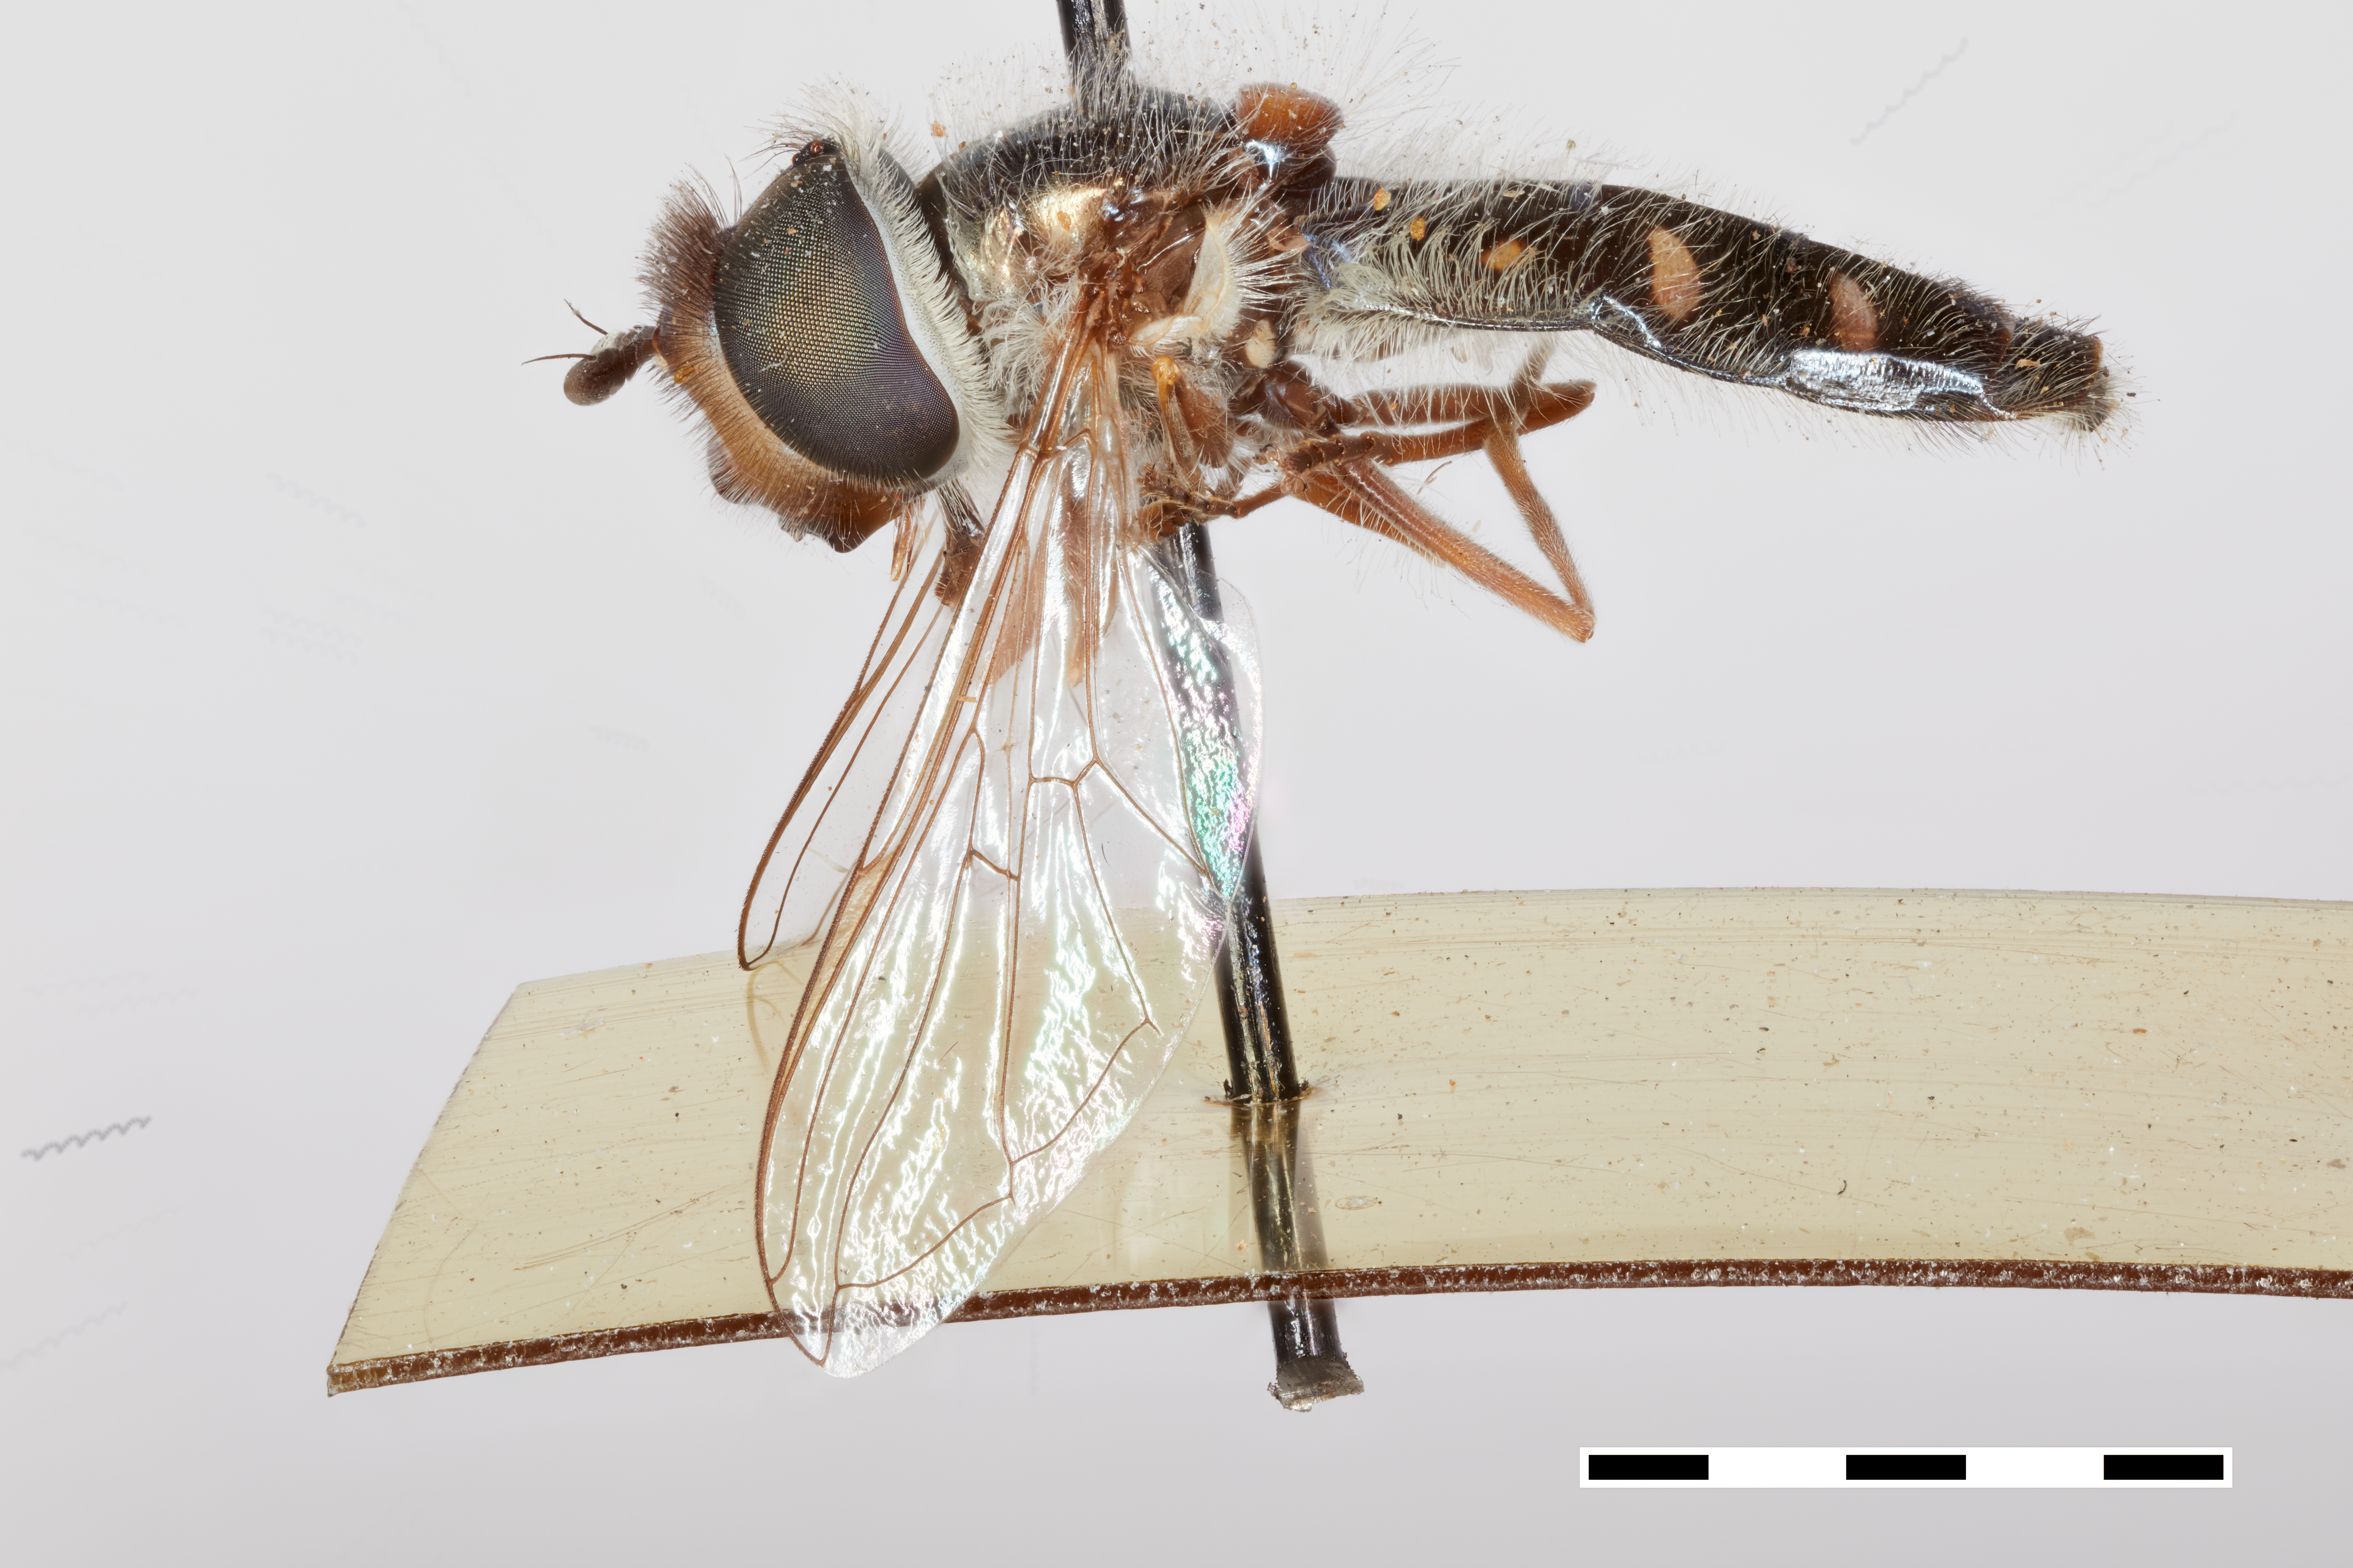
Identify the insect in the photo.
Scaeva punctatus
